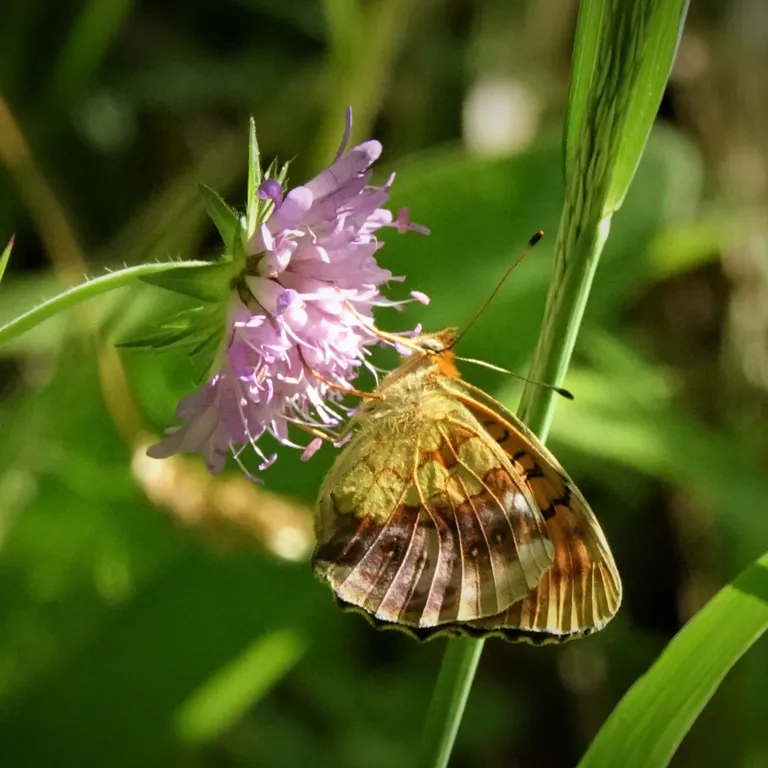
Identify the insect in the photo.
Brenthis daphne
